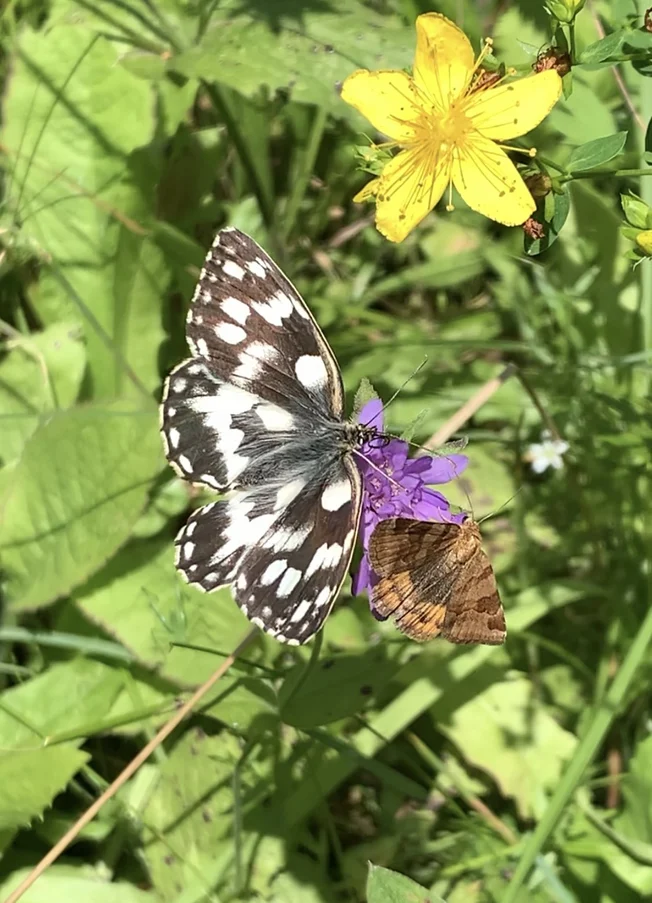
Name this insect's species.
Euclidia glyphica
